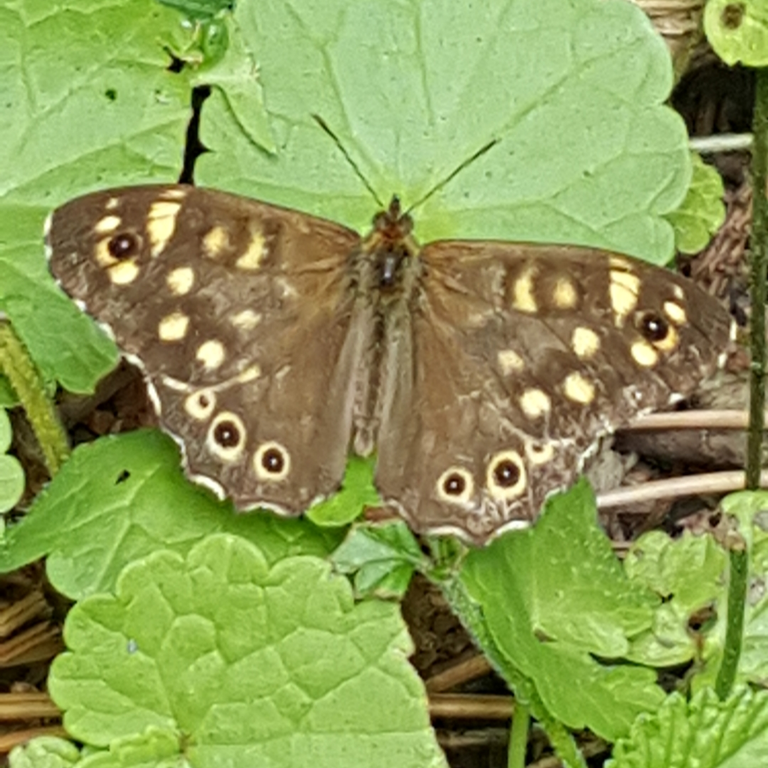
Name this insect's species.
Pararge aegeria
